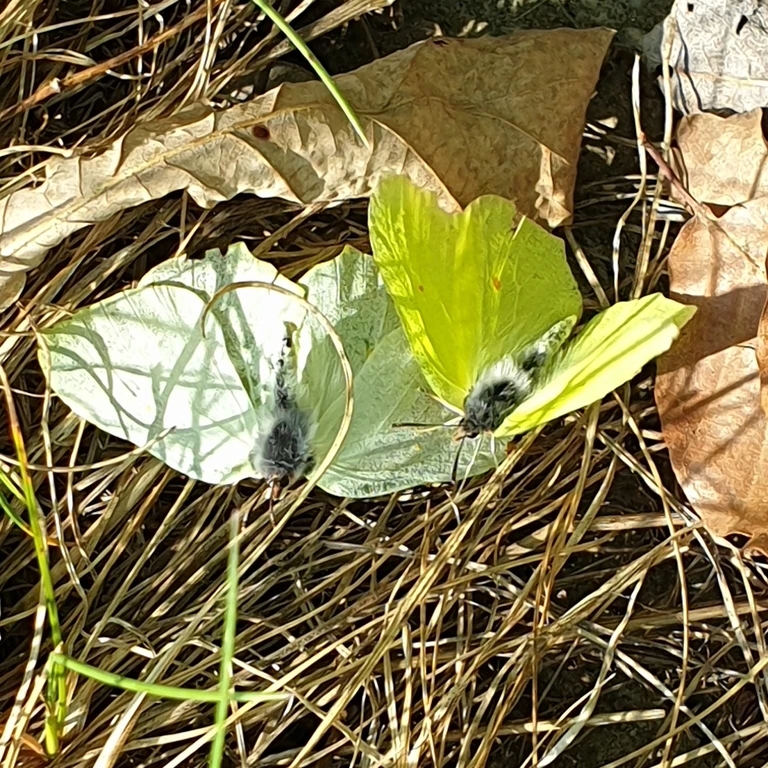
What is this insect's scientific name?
Gonepteryx rhamni
